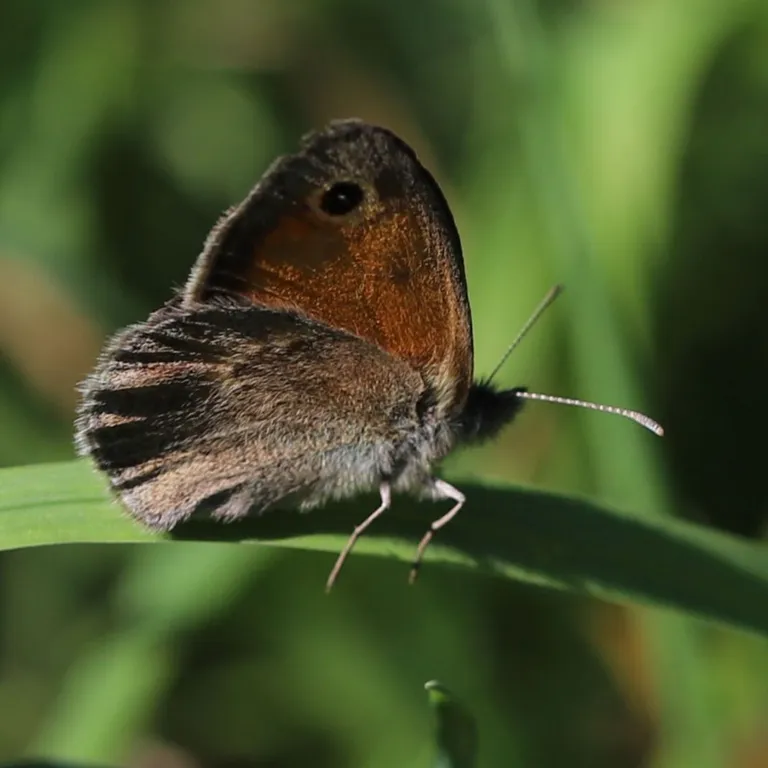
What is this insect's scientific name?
Coenonympha pamphilus
